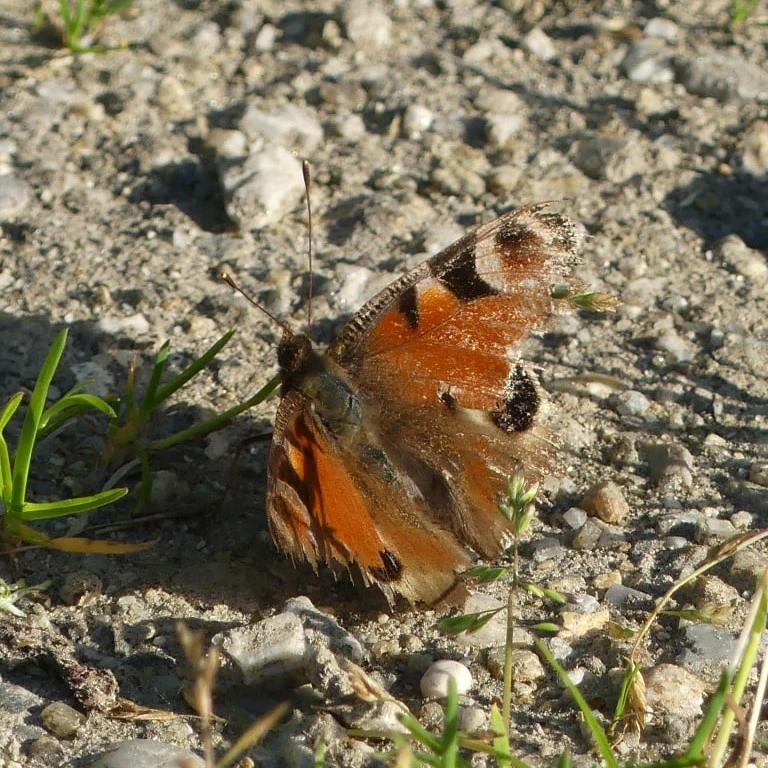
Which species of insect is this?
Aglais io
